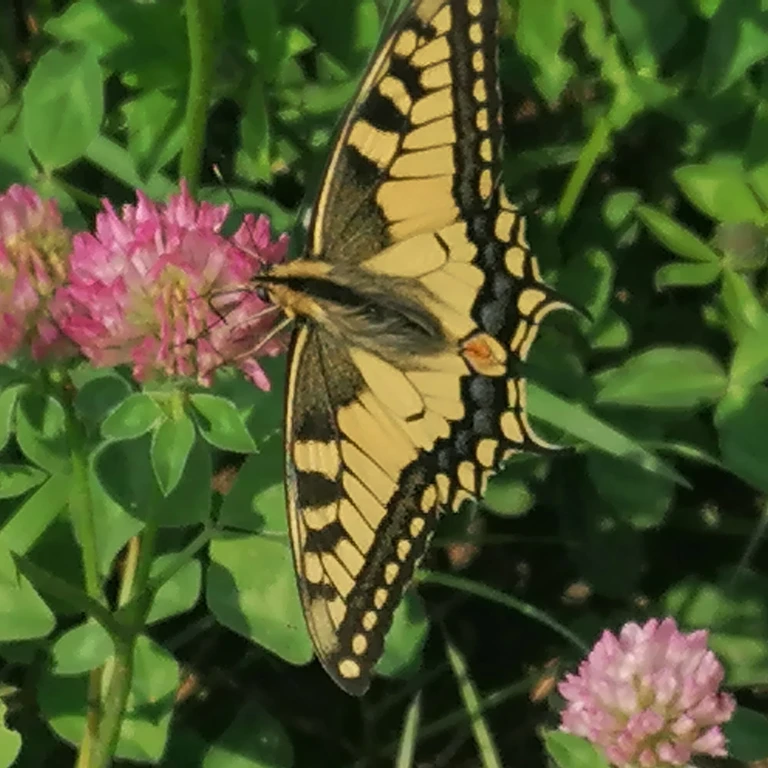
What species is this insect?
Papilio machaon
